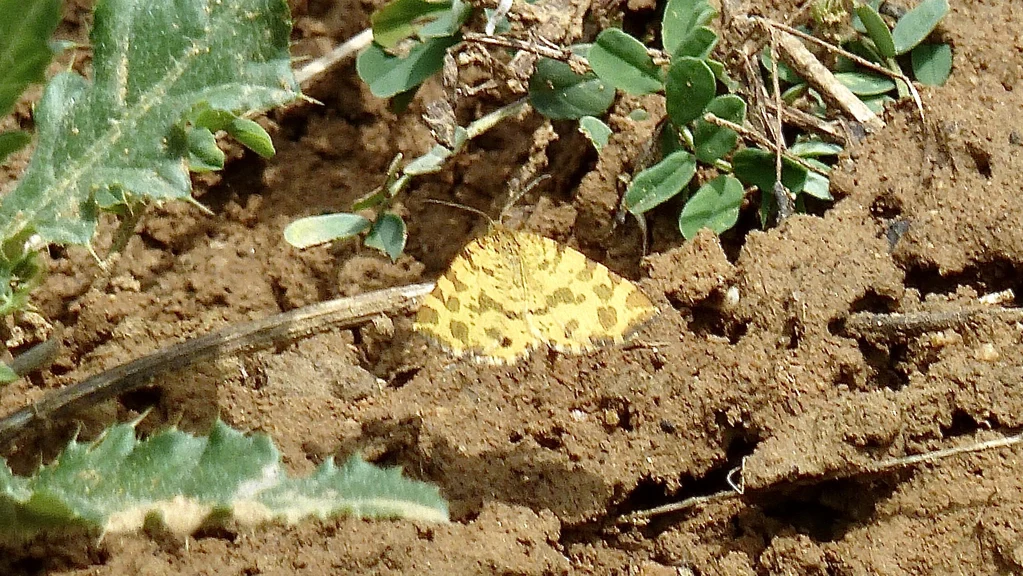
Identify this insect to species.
Pseudopanthera macularia
